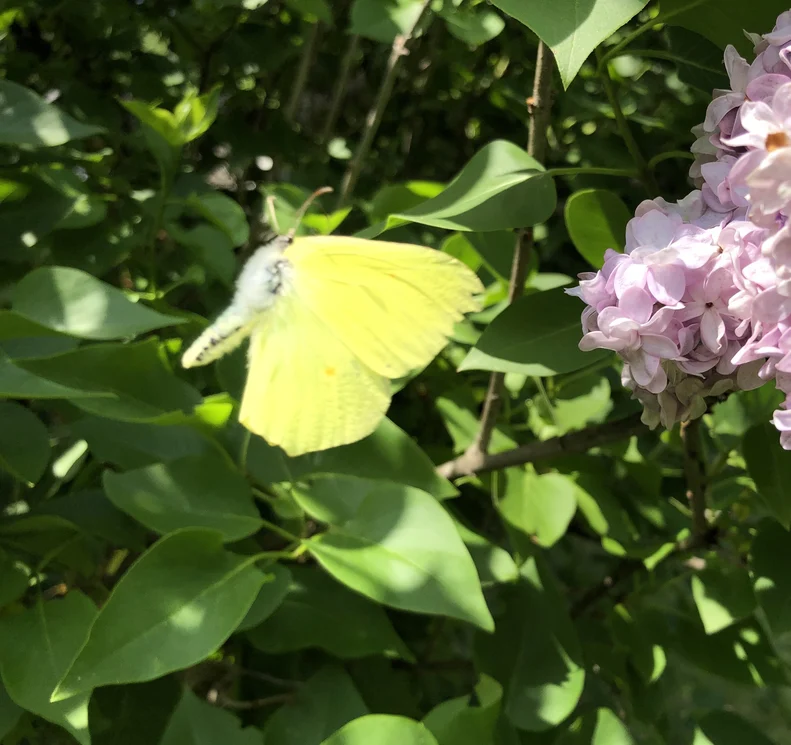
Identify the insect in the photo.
Gonepteryx rhamni
